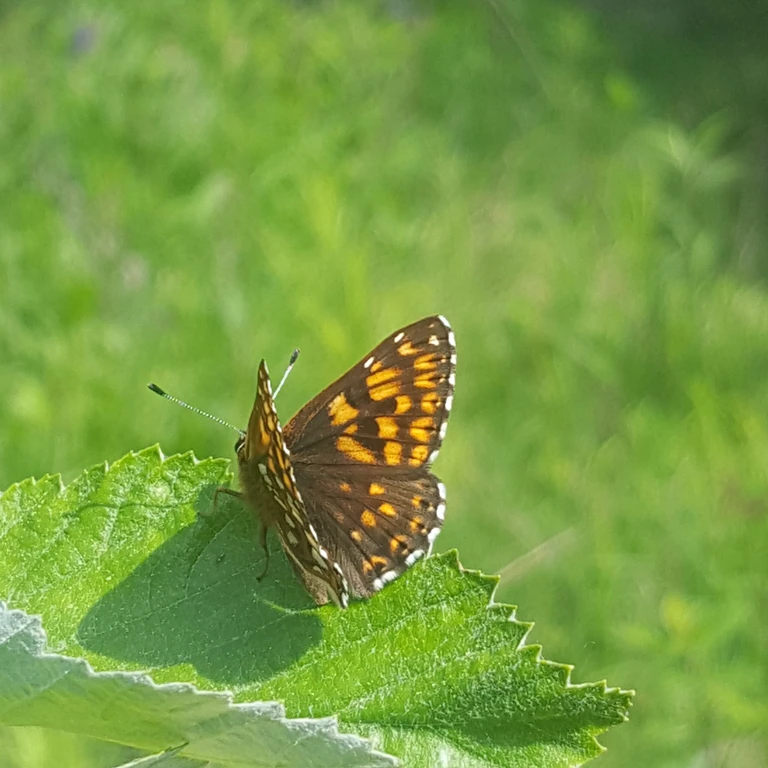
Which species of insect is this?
Hamearis lucina
